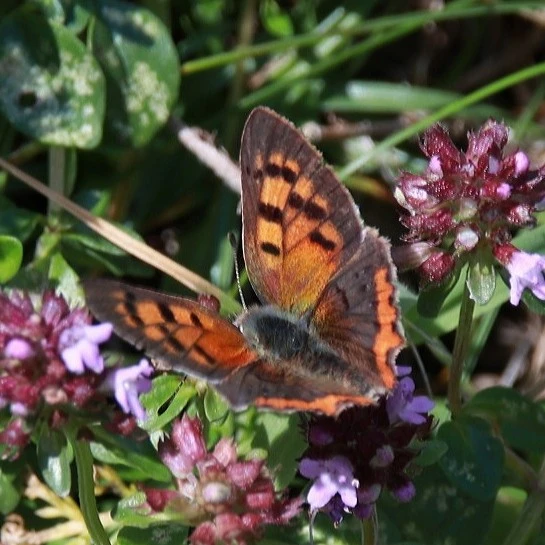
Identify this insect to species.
Lycaena phlaeas
